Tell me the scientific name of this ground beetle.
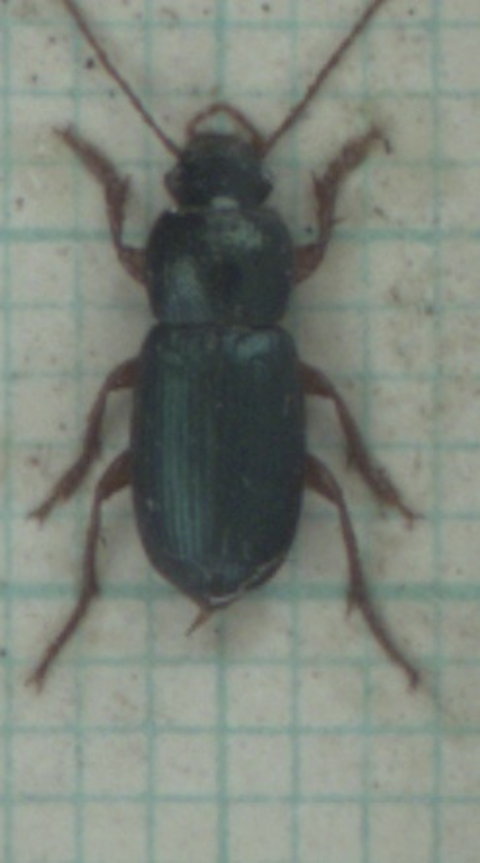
Ophonus azureus
